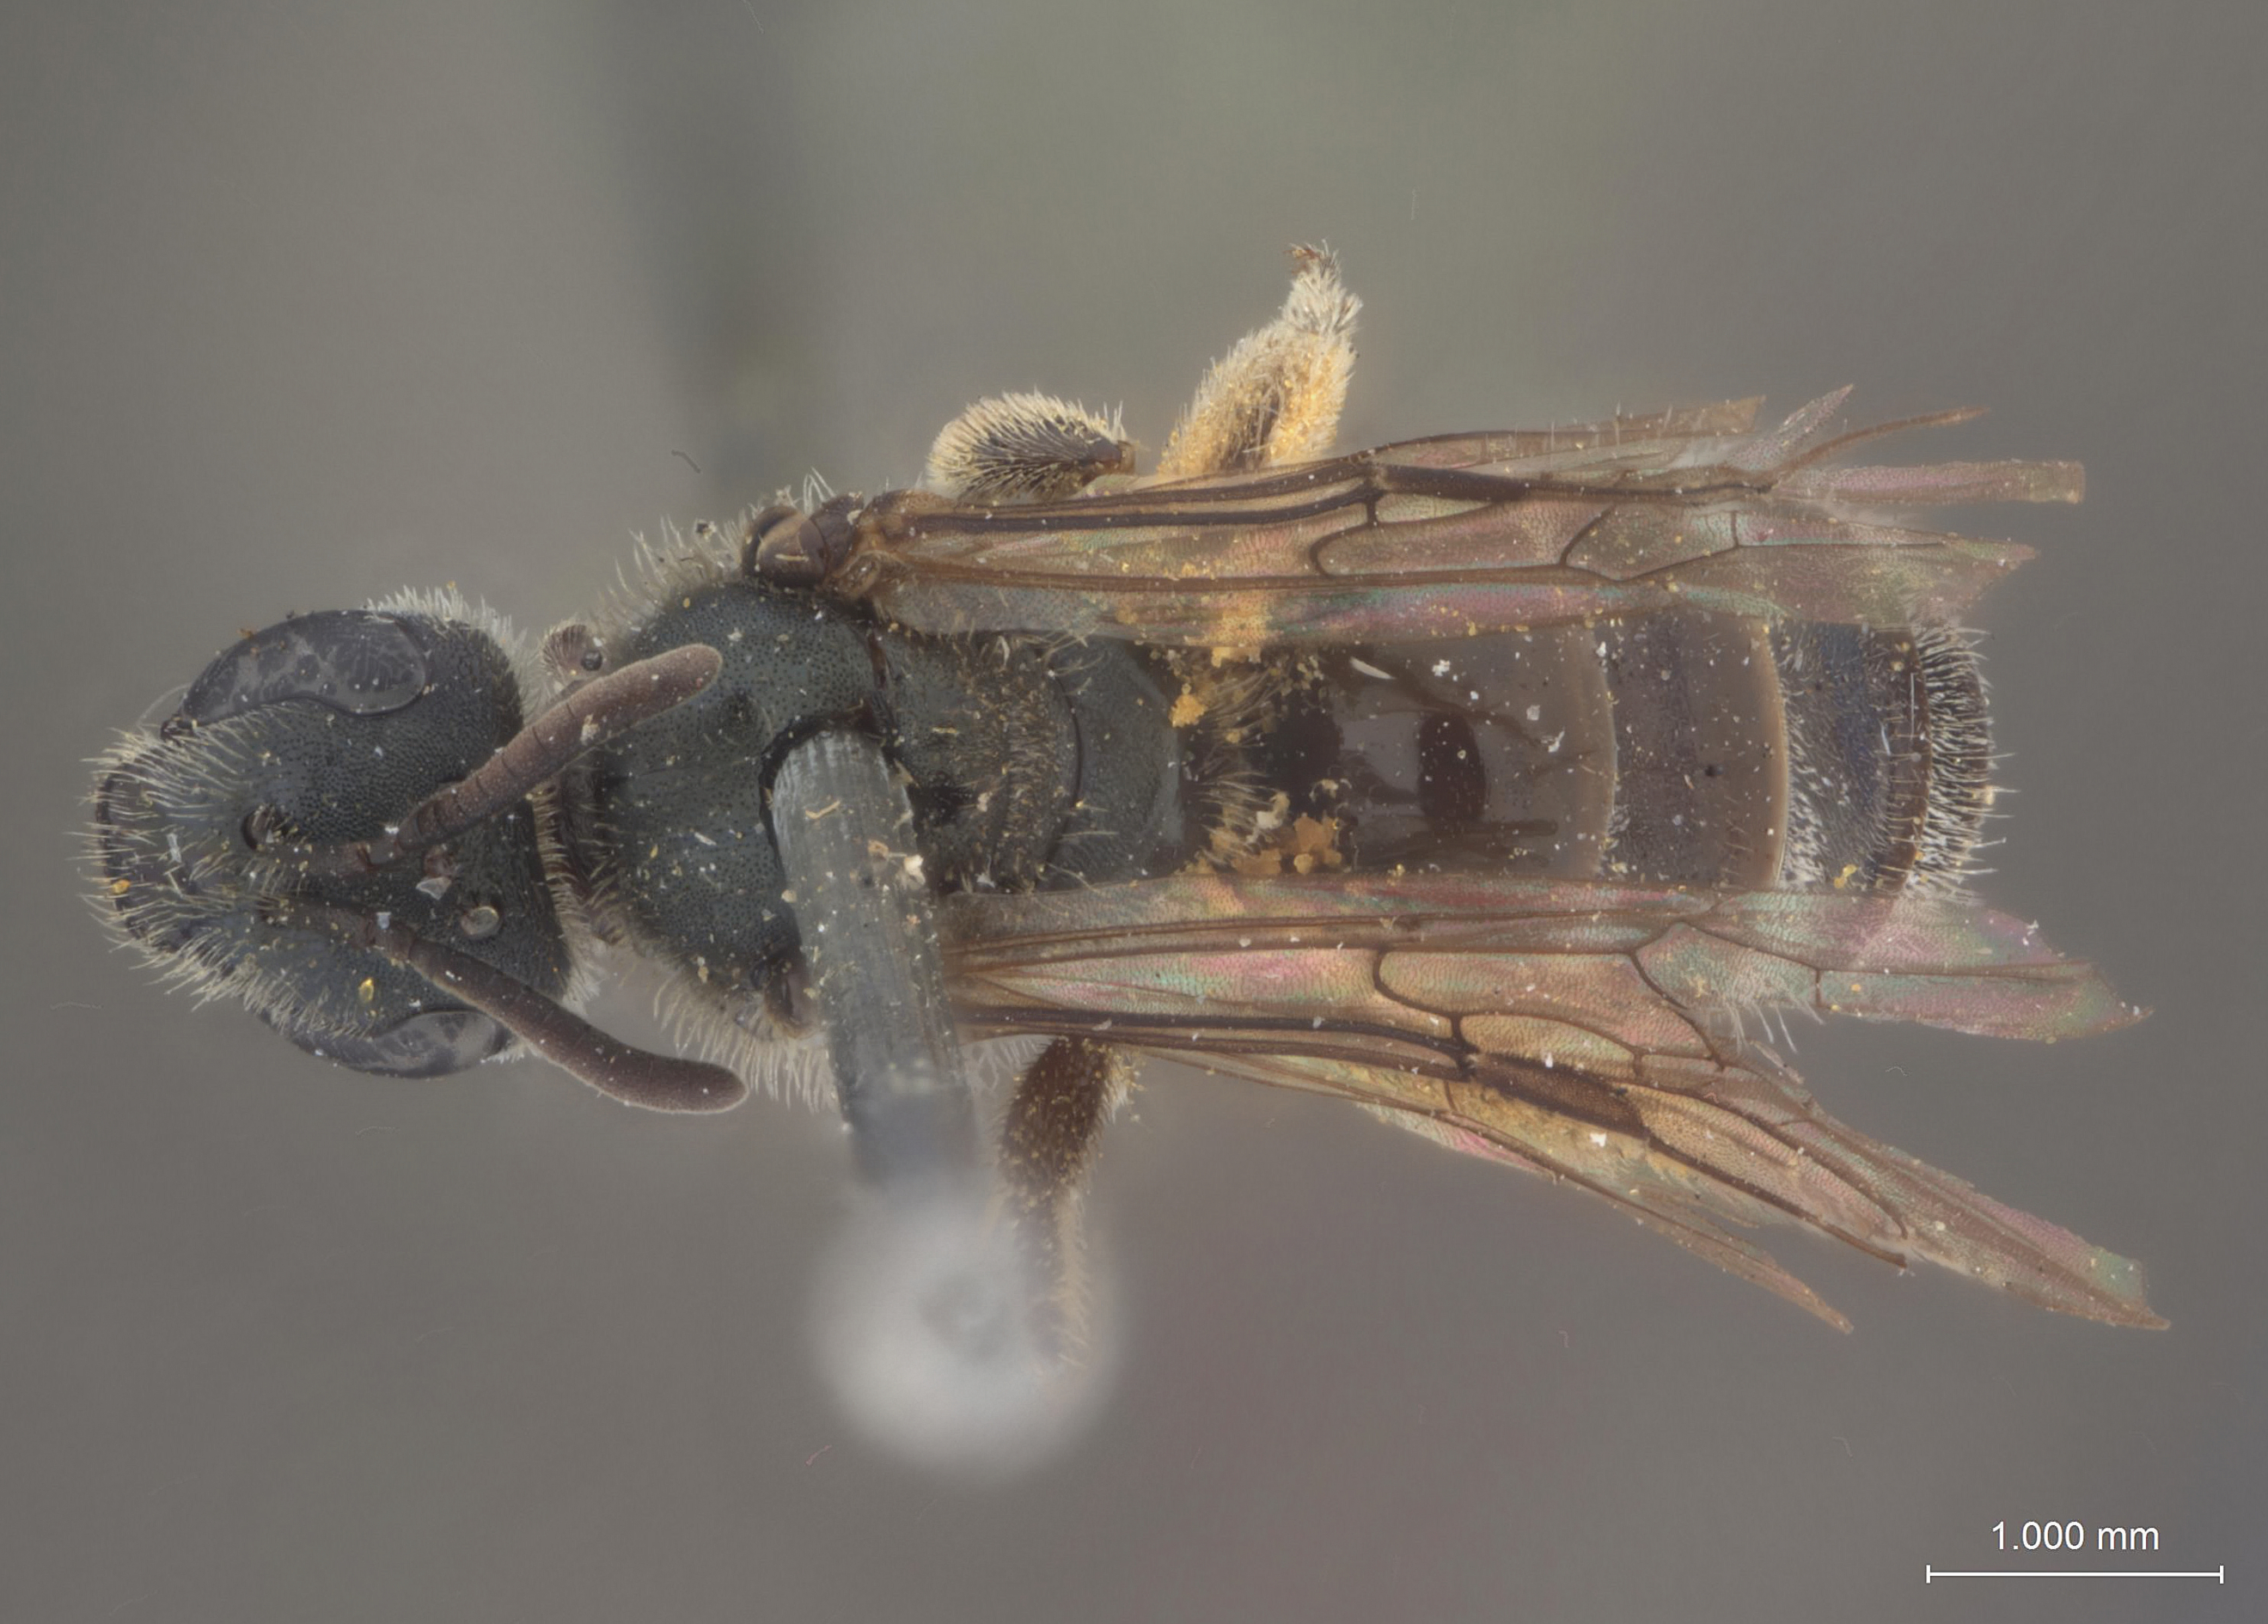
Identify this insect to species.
Halictus hemimelas
